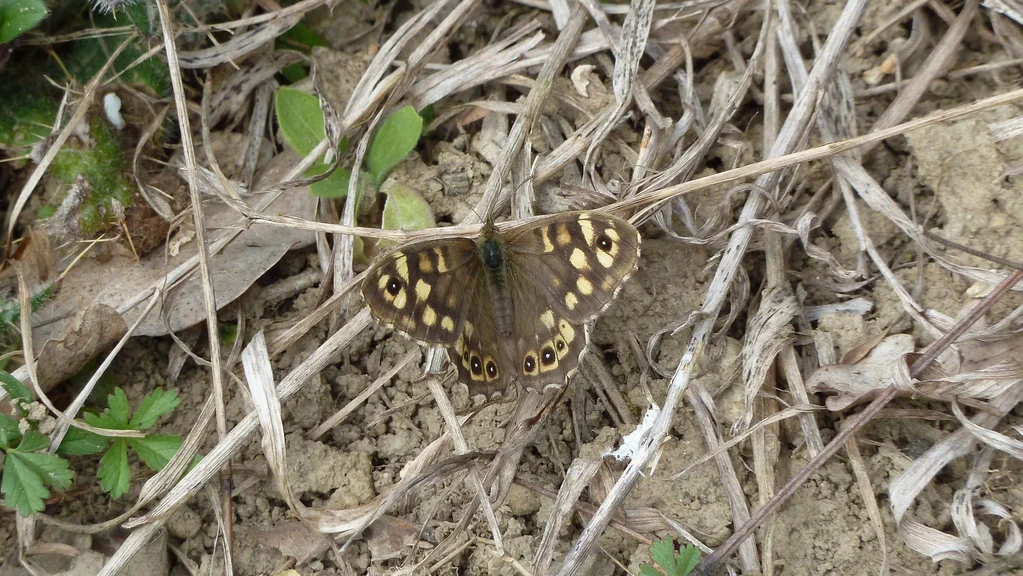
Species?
Pararge aegeria
